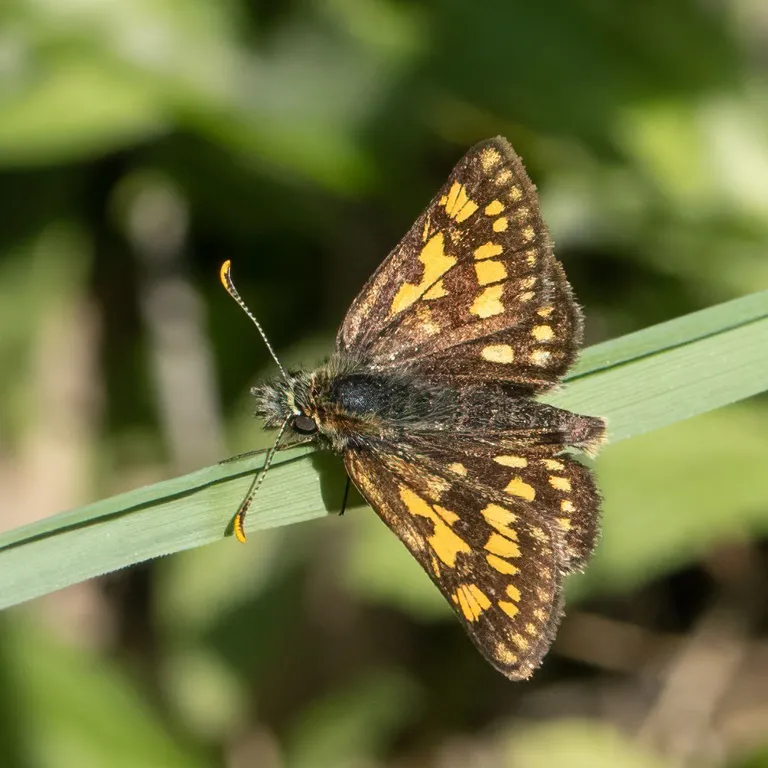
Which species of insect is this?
Carterocephalus palaemon
